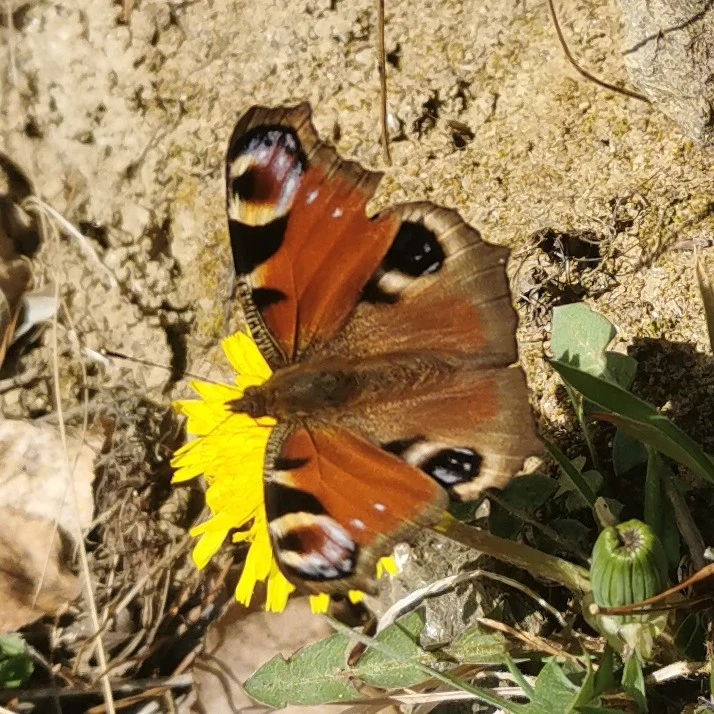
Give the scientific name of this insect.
Aglais io
